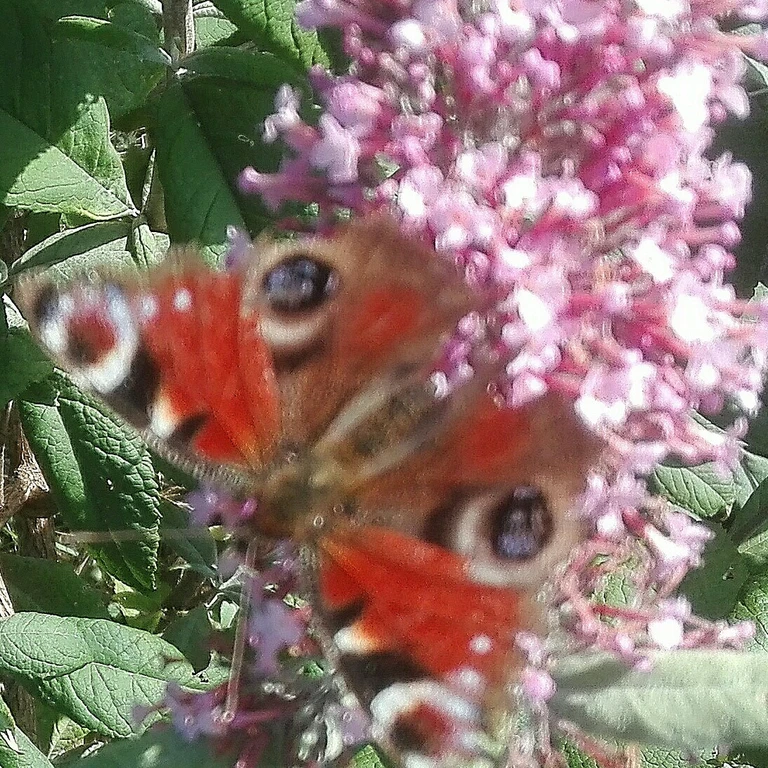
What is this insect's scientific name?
Aglais io
